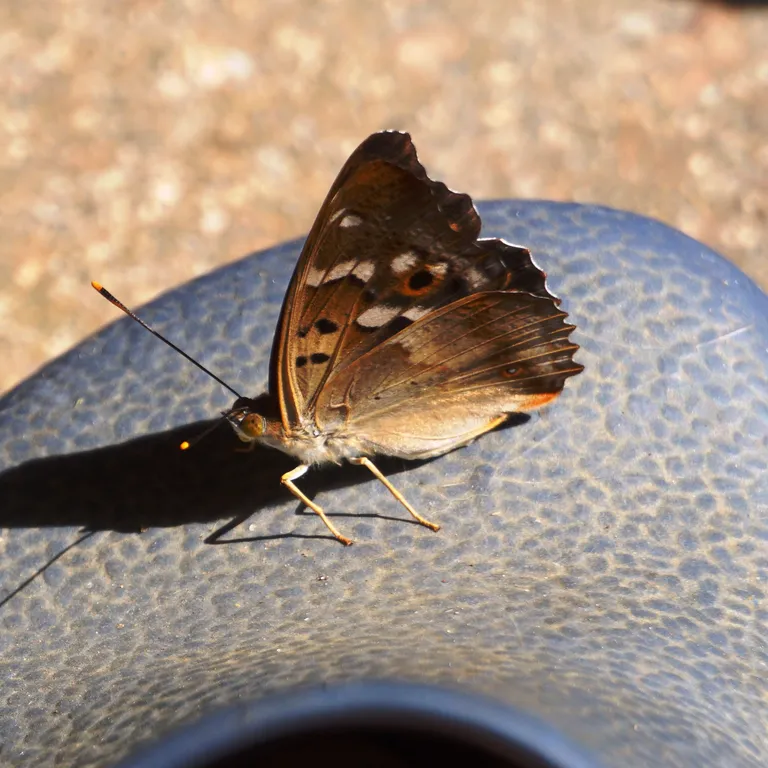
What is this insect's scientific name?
Apatura ilia
